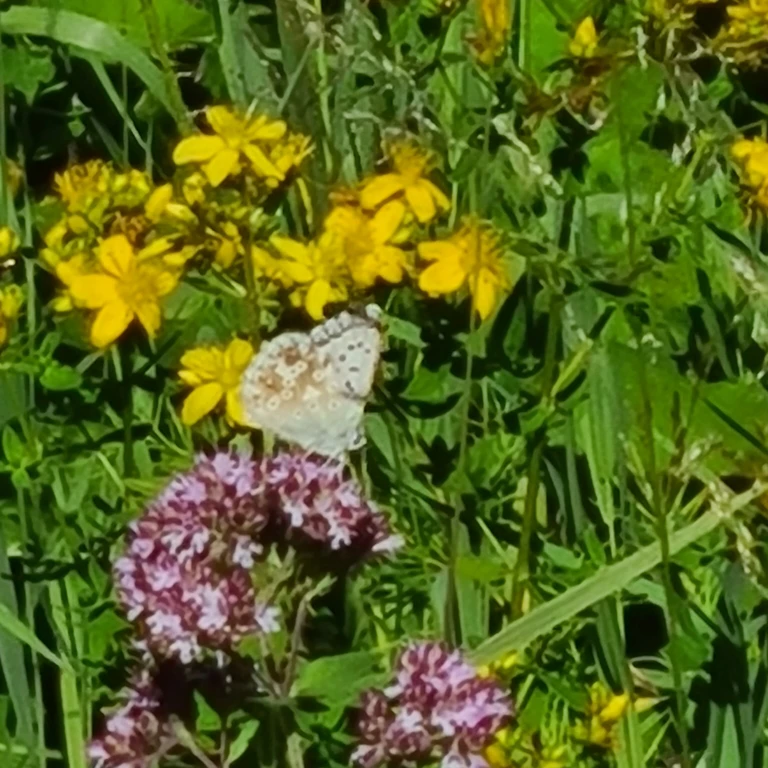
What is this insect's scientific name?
Lysandra coridon
